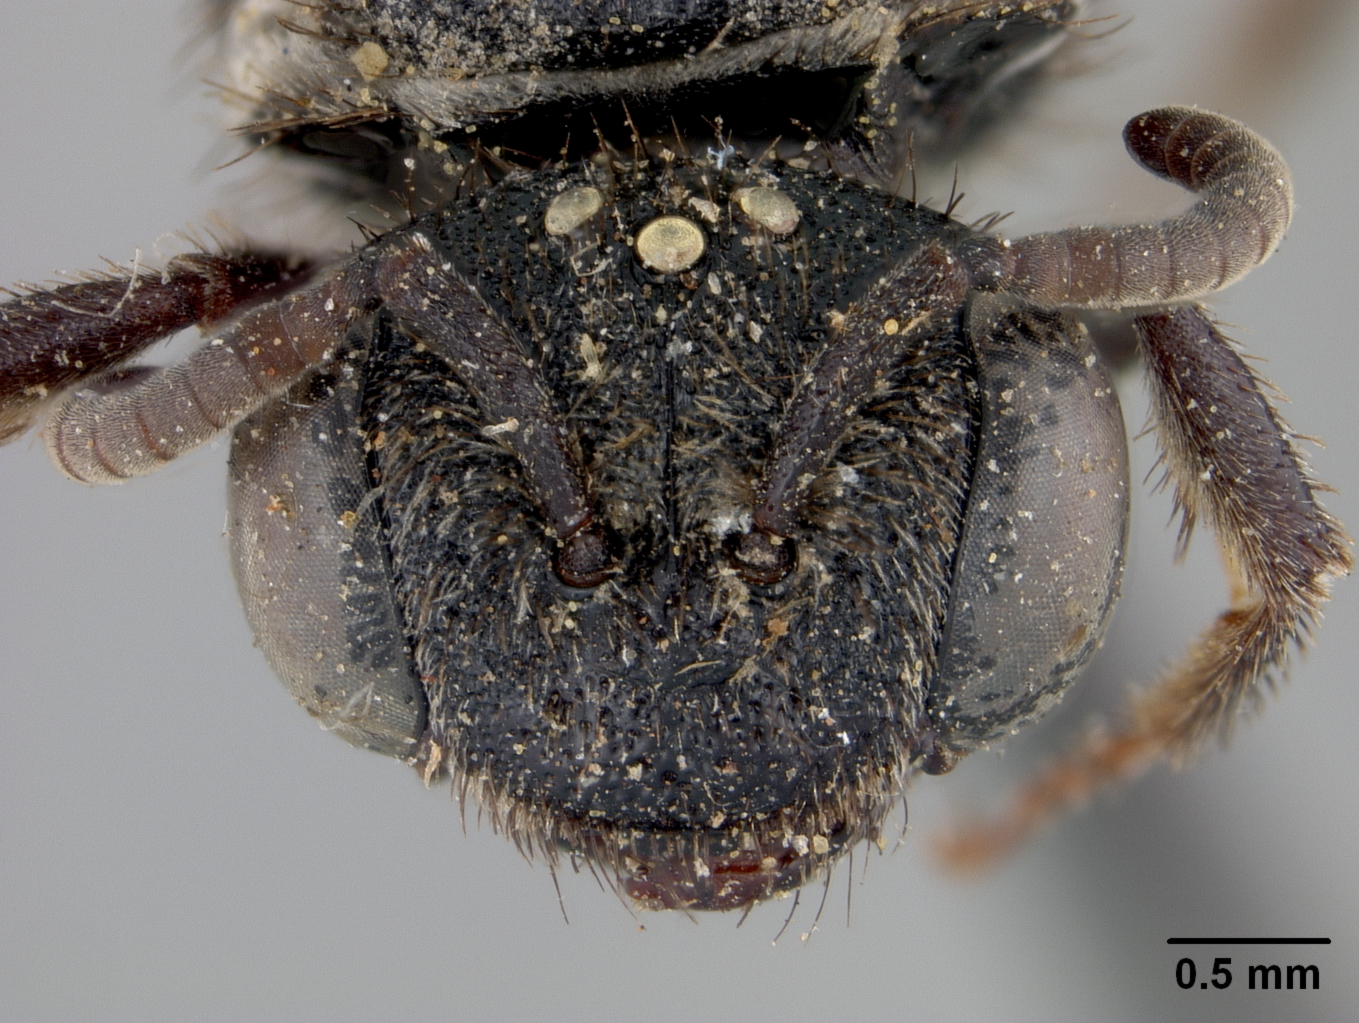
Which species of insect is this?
Sphecodes columbiae
